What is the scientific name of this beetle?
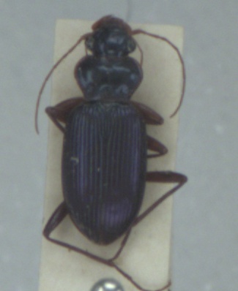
Leistus spinibarbis
